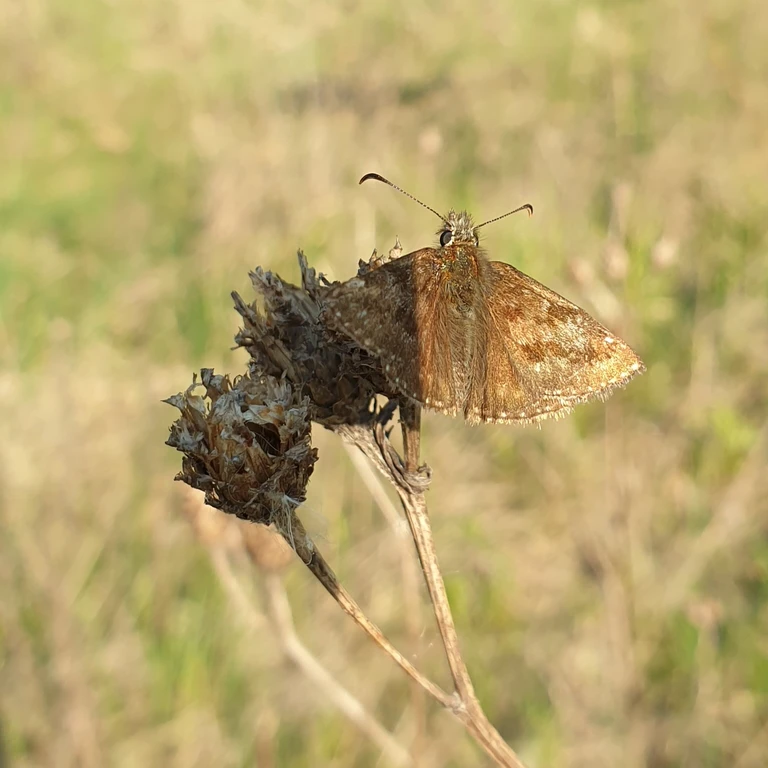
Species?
Erynnis tages
